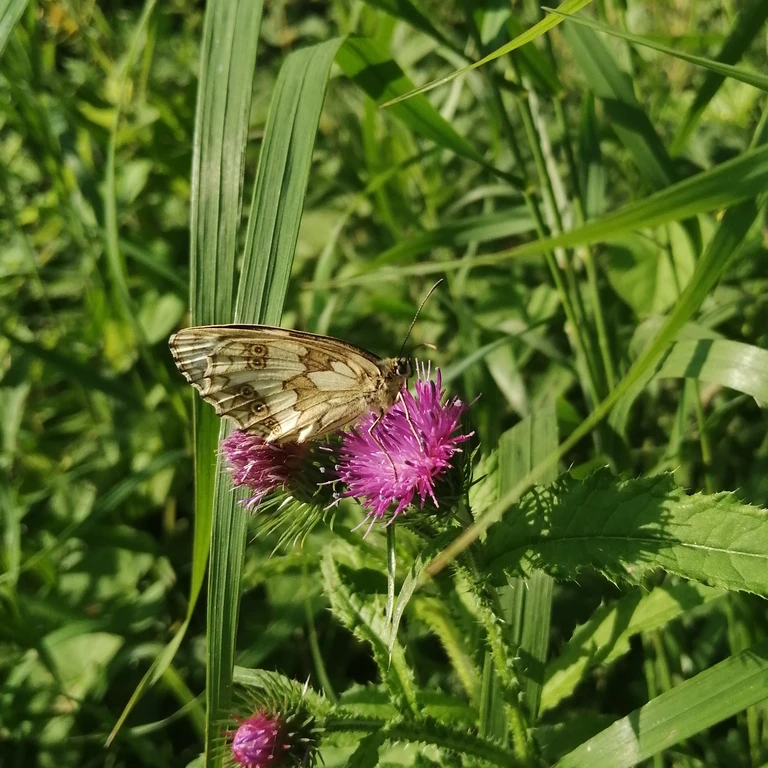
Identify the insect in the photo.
Melanargia galathea
